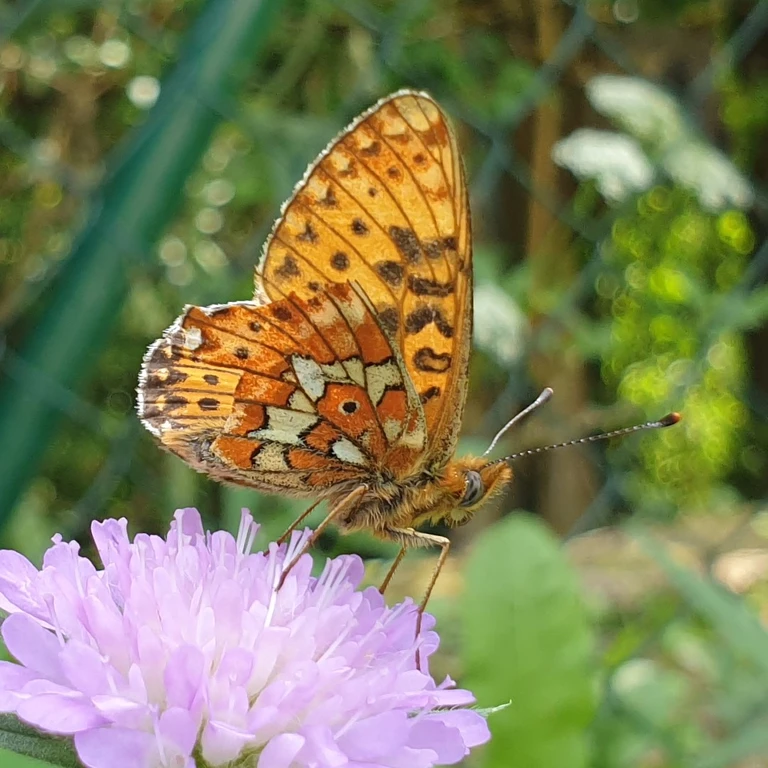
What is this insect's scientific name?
Boloria euphrosyne (also Clossiana euphrosyne)
